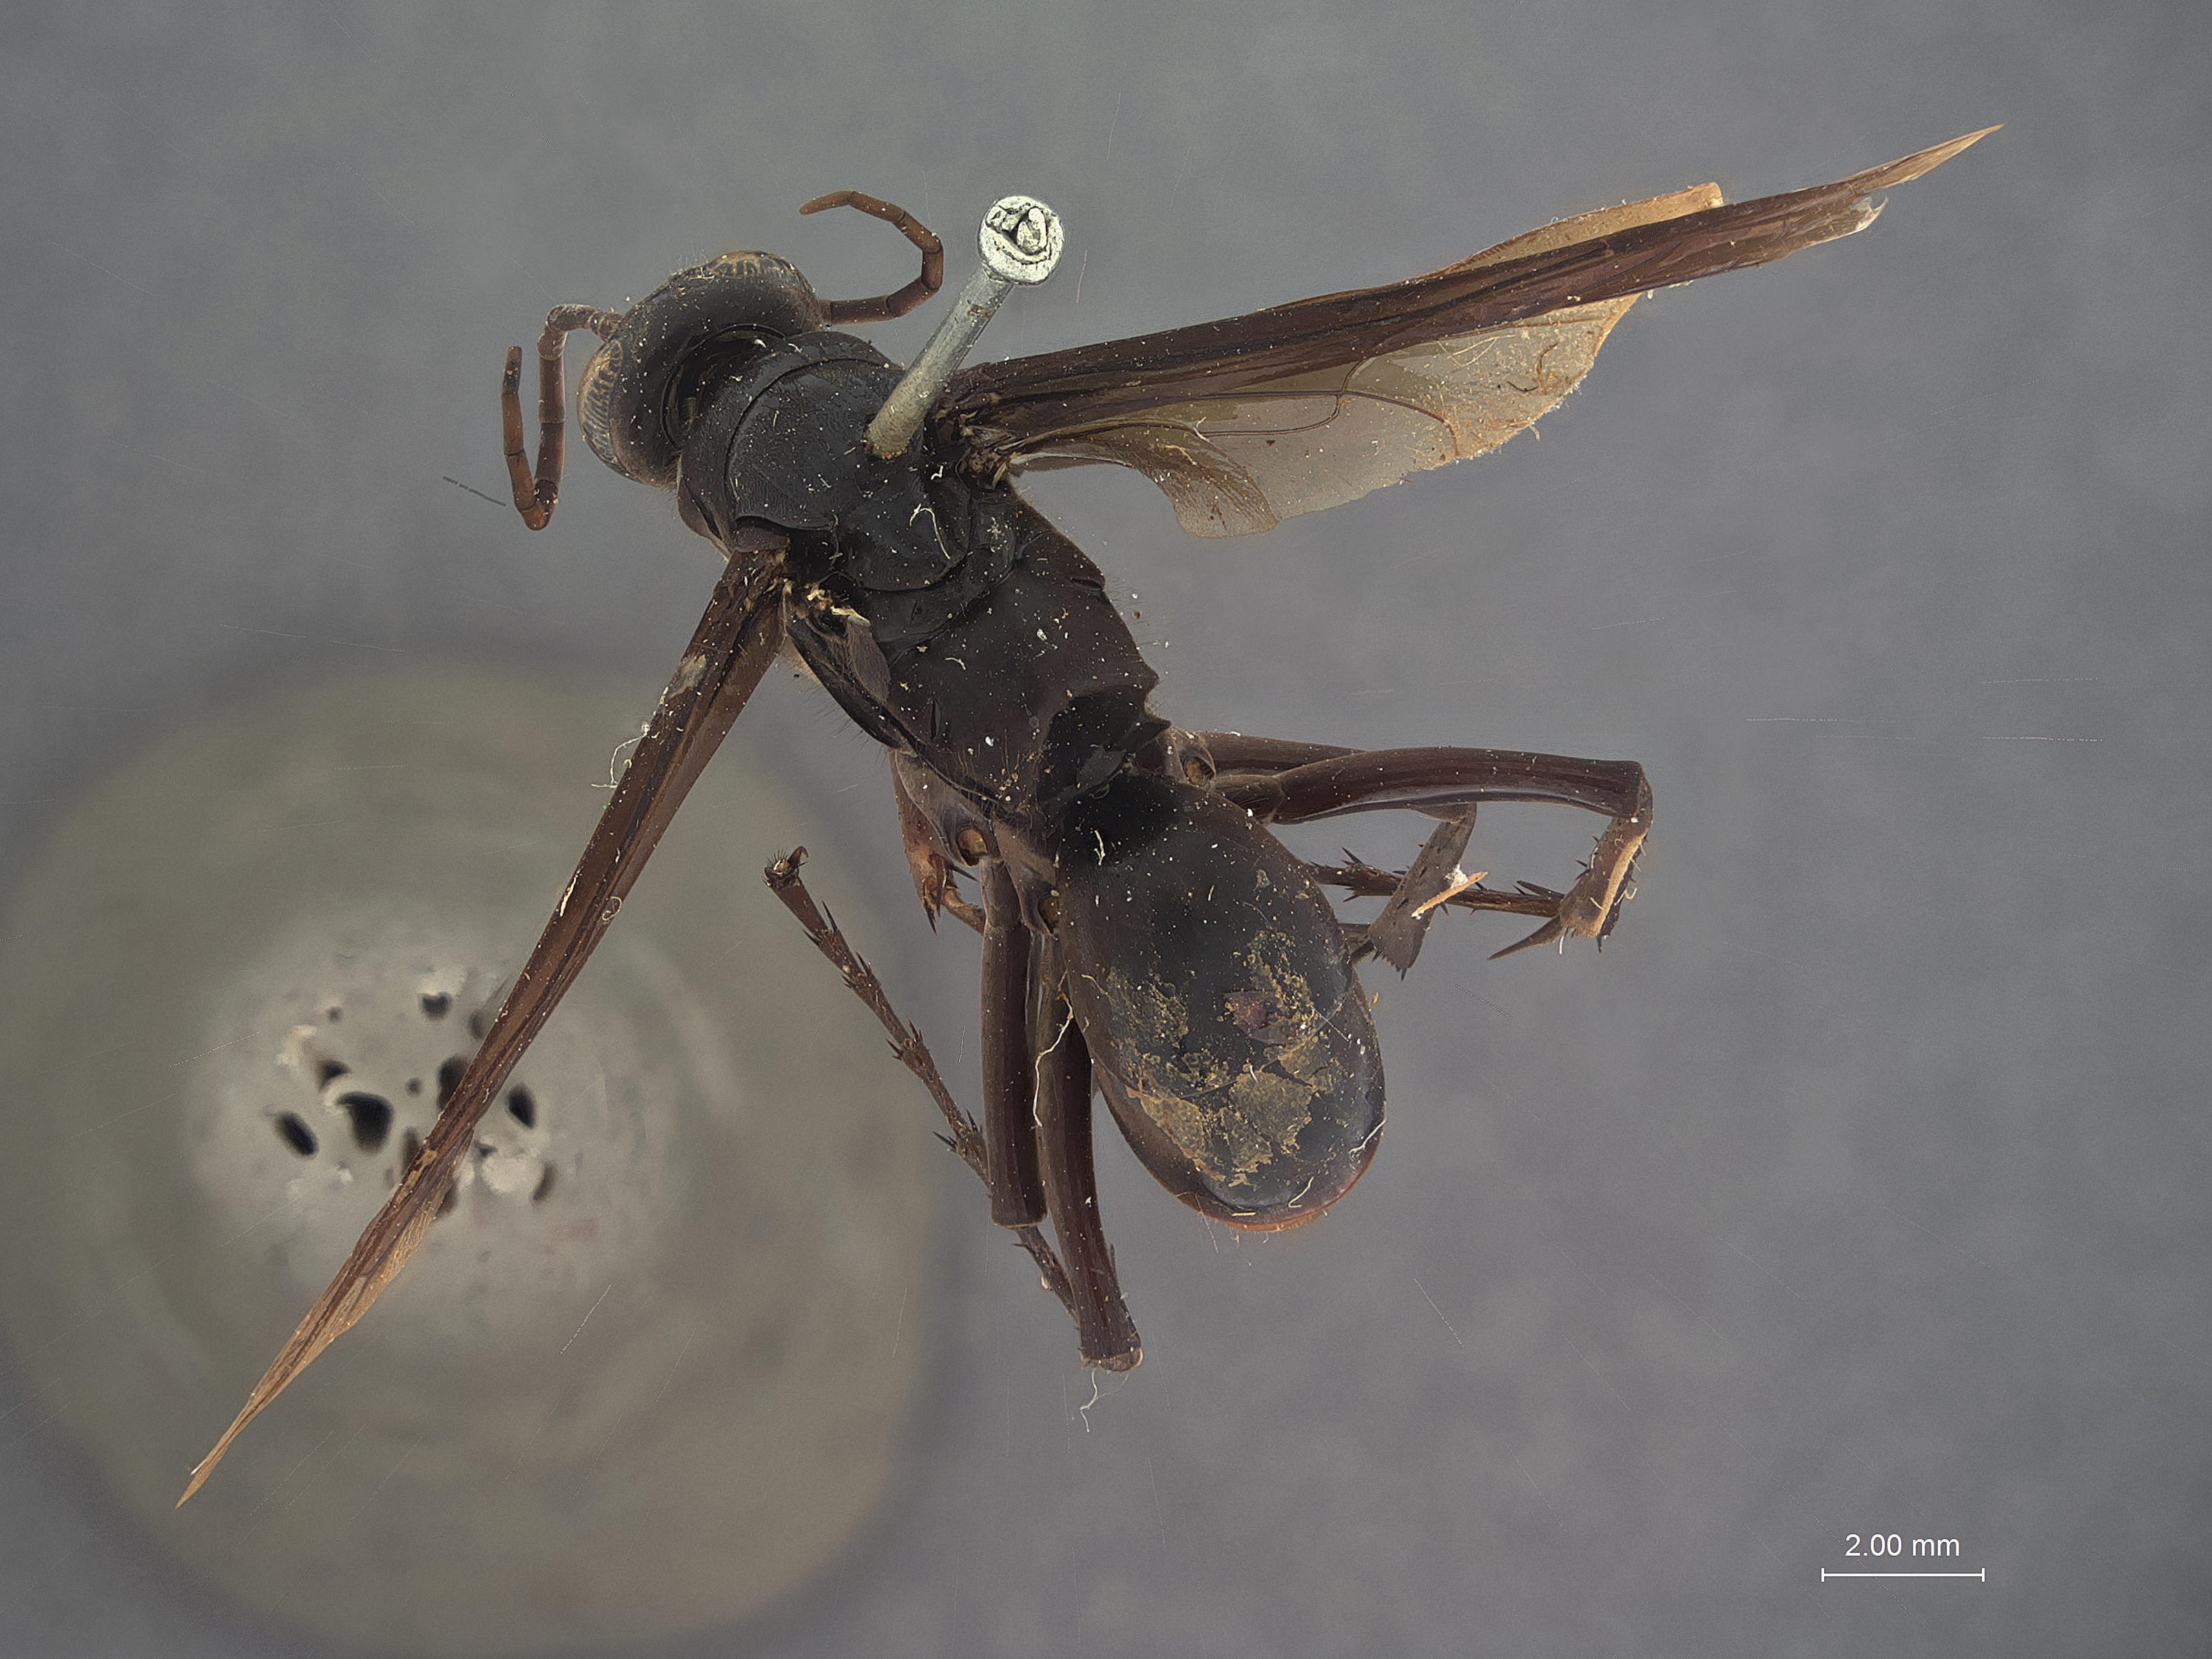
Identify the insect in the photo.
Tachypompilus bakeri
